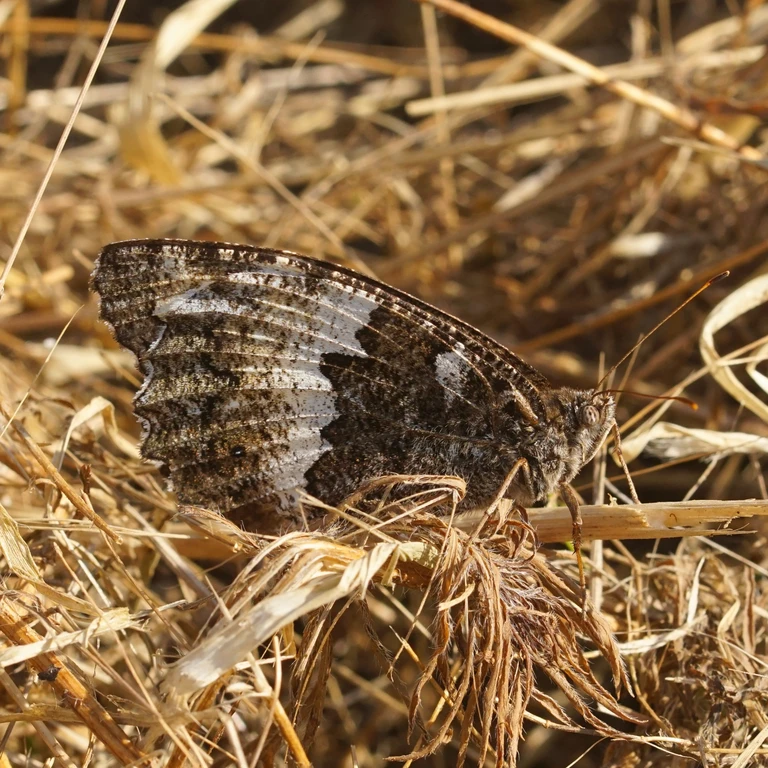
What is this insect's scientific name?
Brintesia circe
